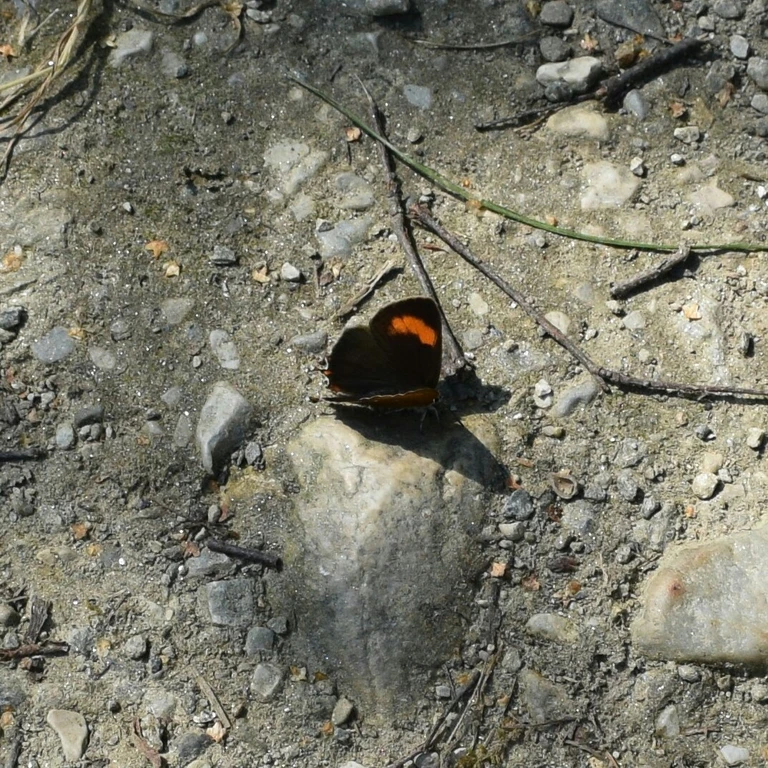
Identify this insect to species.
Thecla betulae
